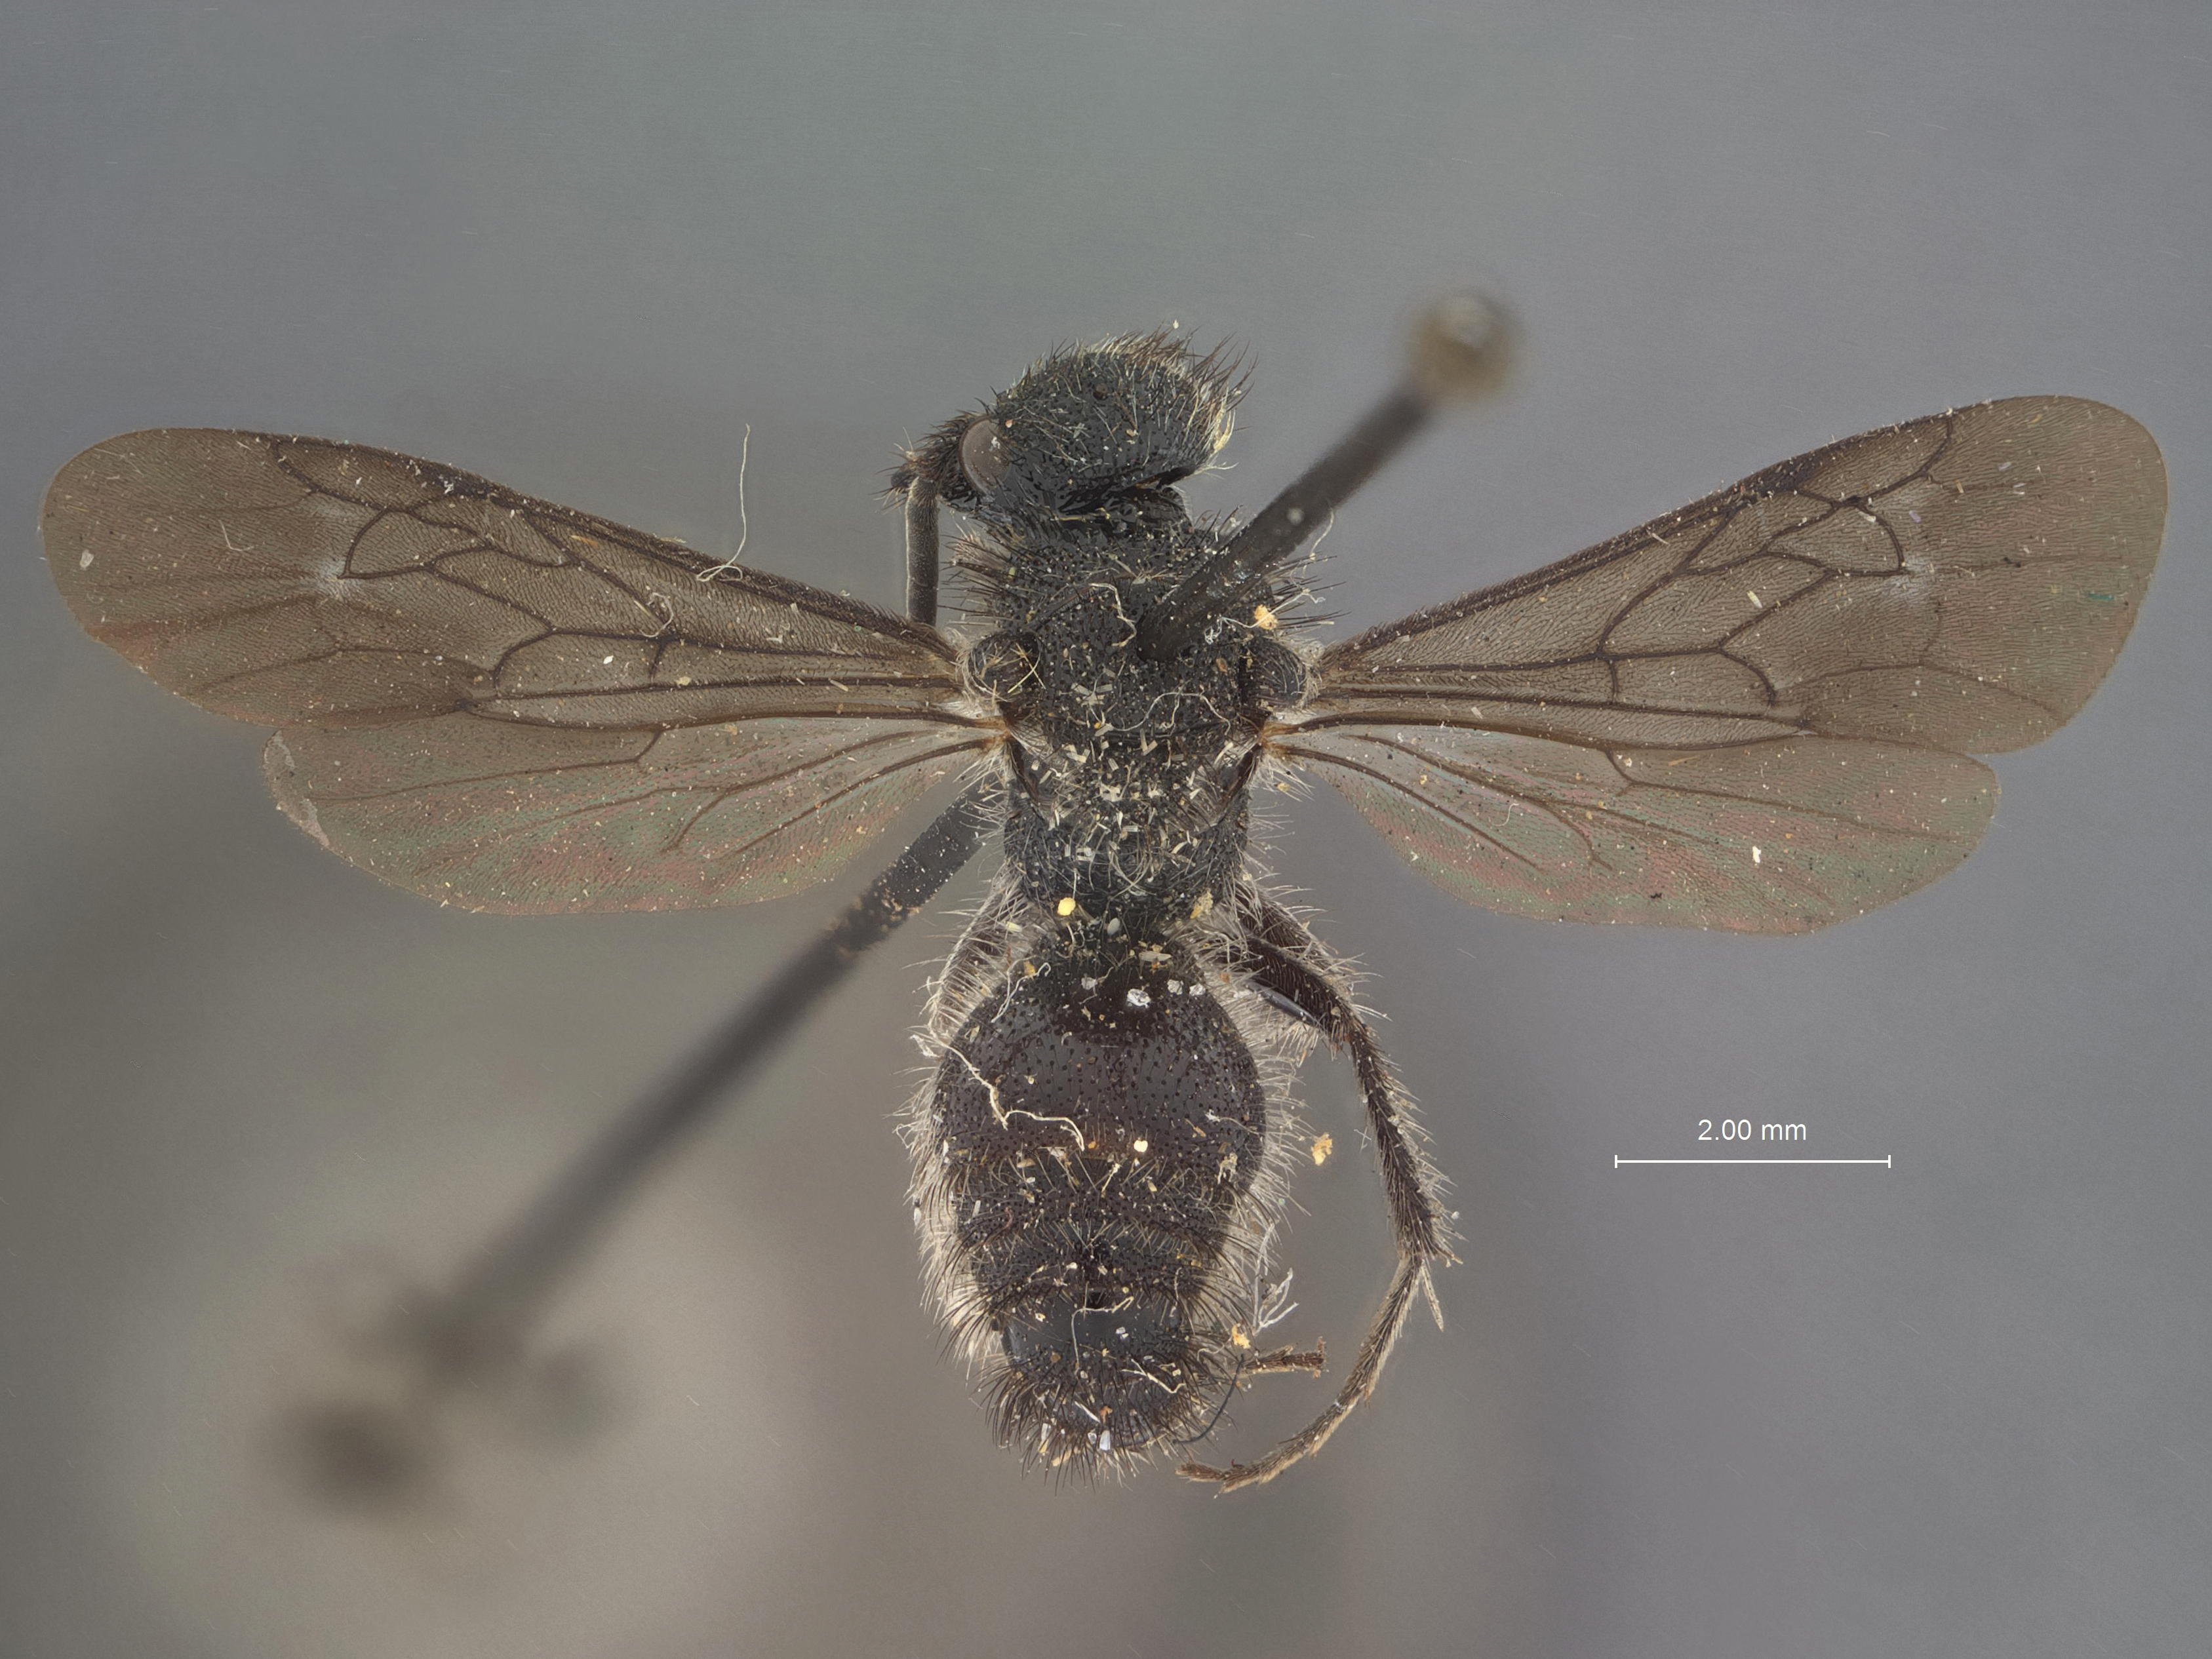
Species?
Mutilla daecki
